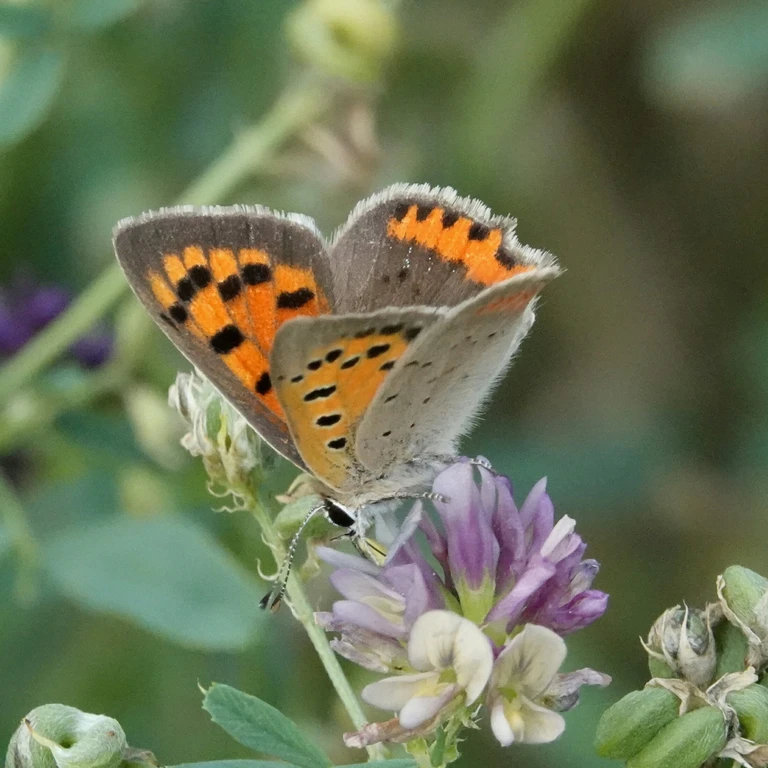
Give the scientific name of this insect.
Lycaena phlaeas
